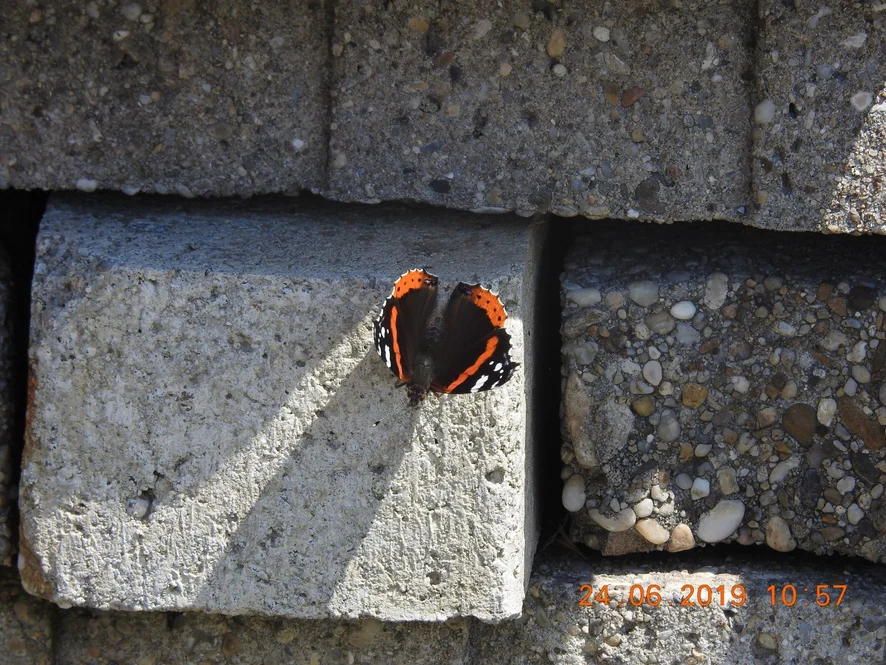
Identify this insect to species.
Vanessa atalanta
